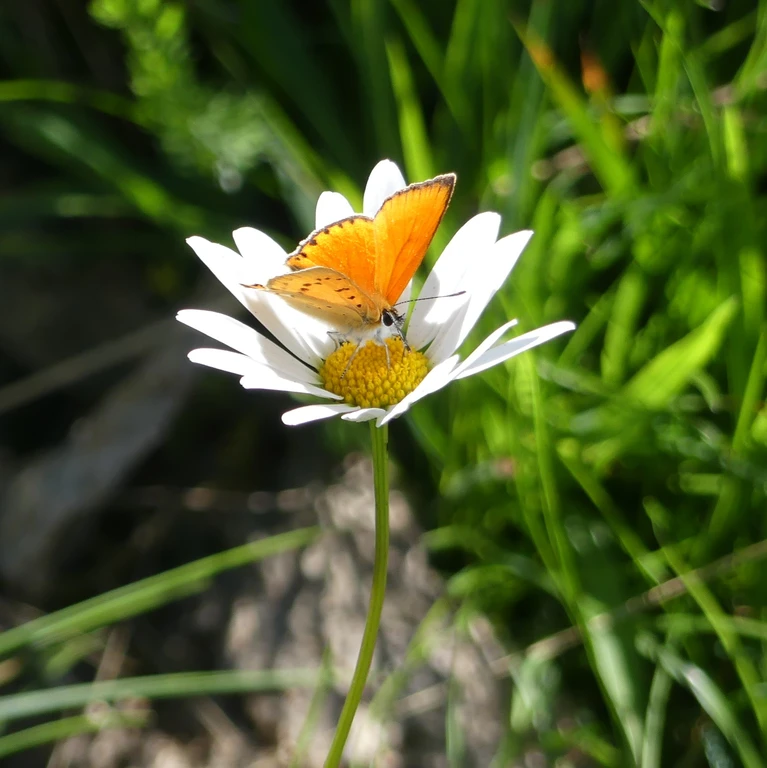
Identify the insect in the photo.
Lycaena virgaureae
